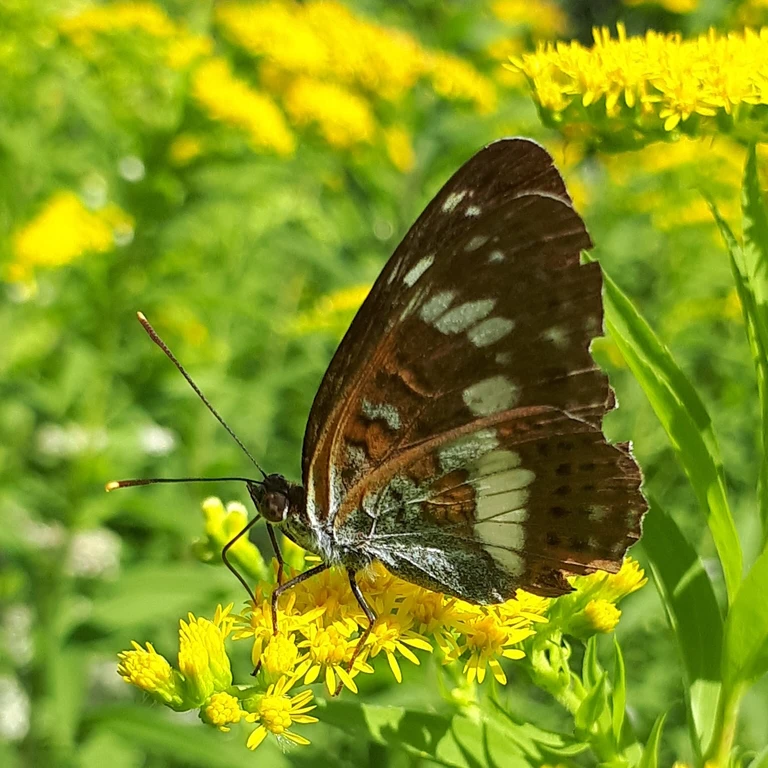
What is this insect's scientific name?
Limenitis camilla (also Ladoga camilla)
